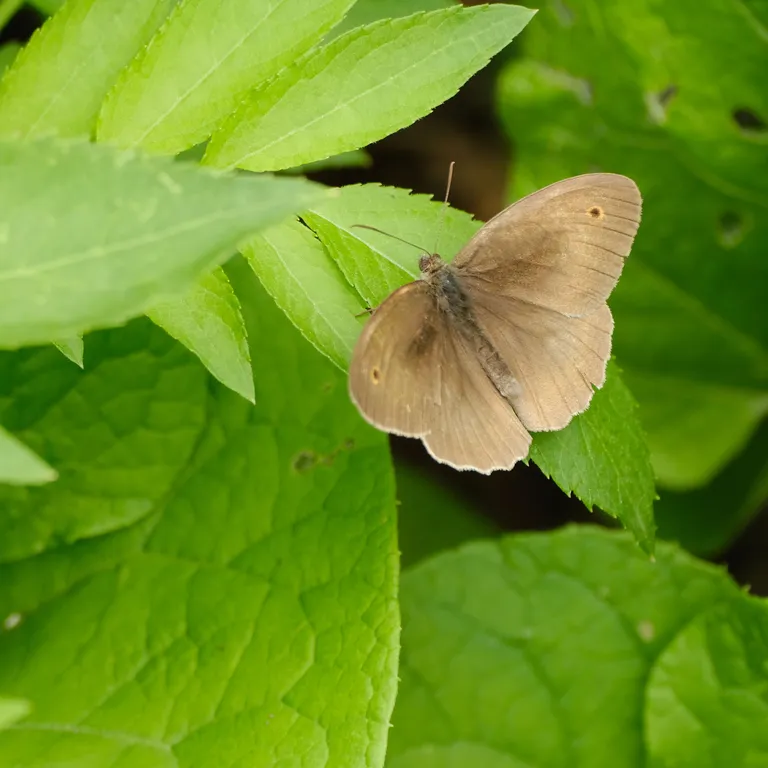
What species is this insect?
Maniola jurtina
